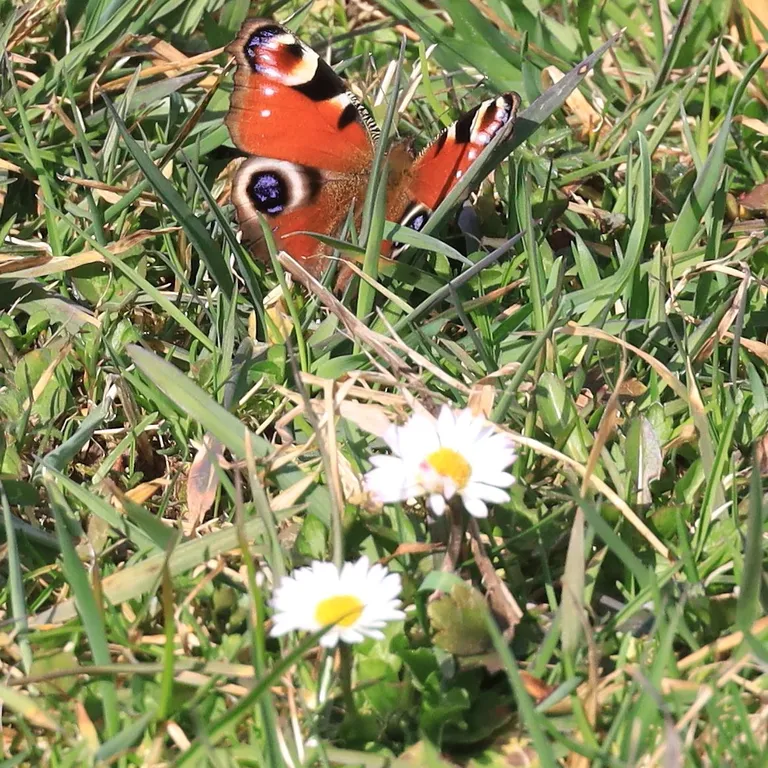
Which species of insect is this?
Aglais io
